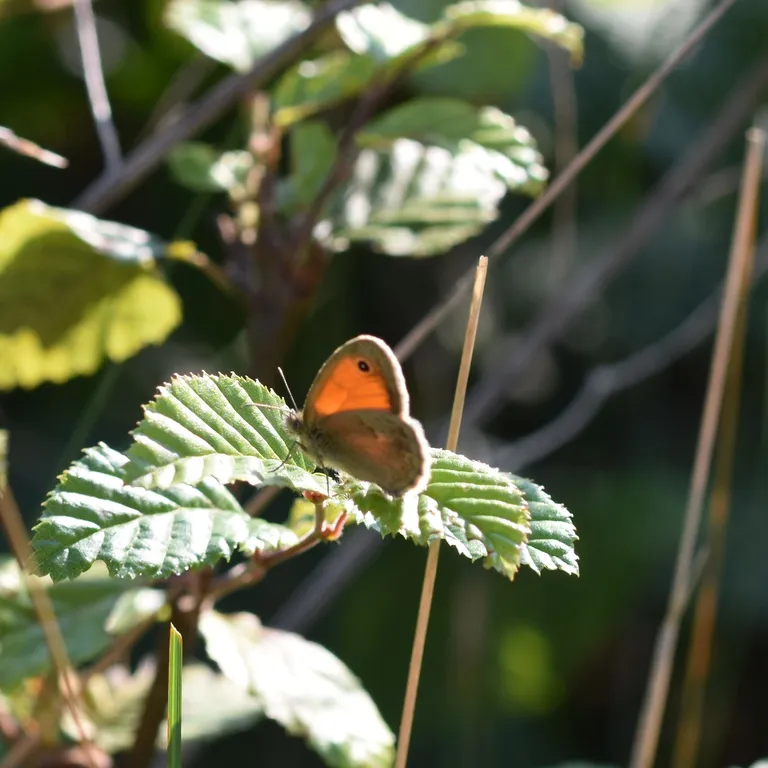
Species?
Coenonympha pamphilus
